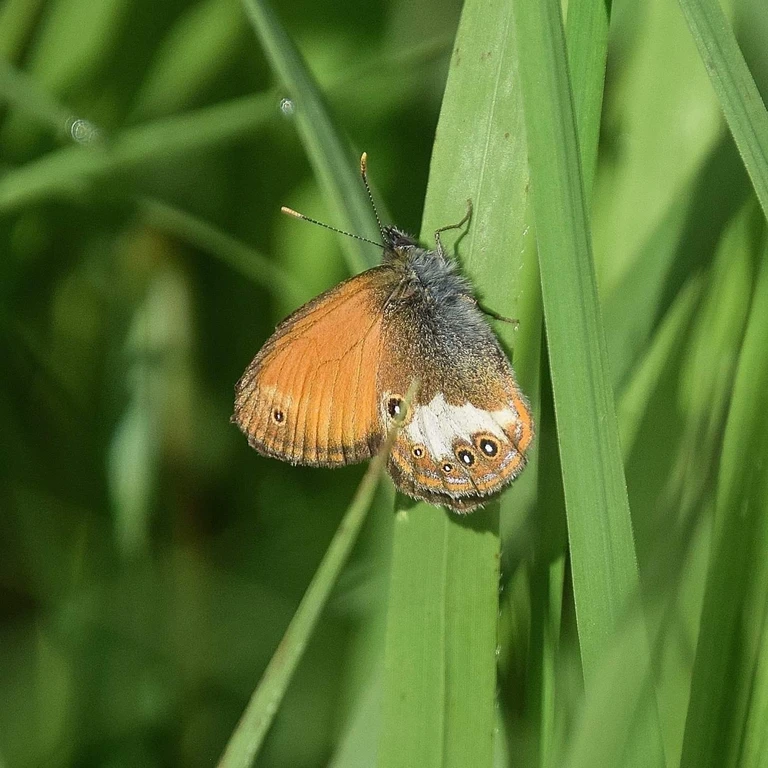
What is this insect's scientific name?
Coenonympha arcania
